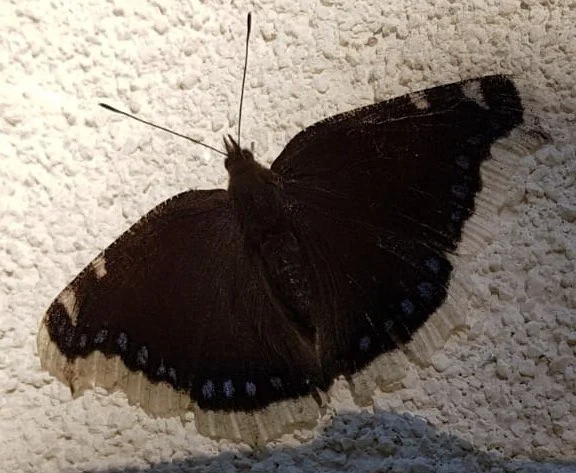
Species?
Nymphalis antiopa
